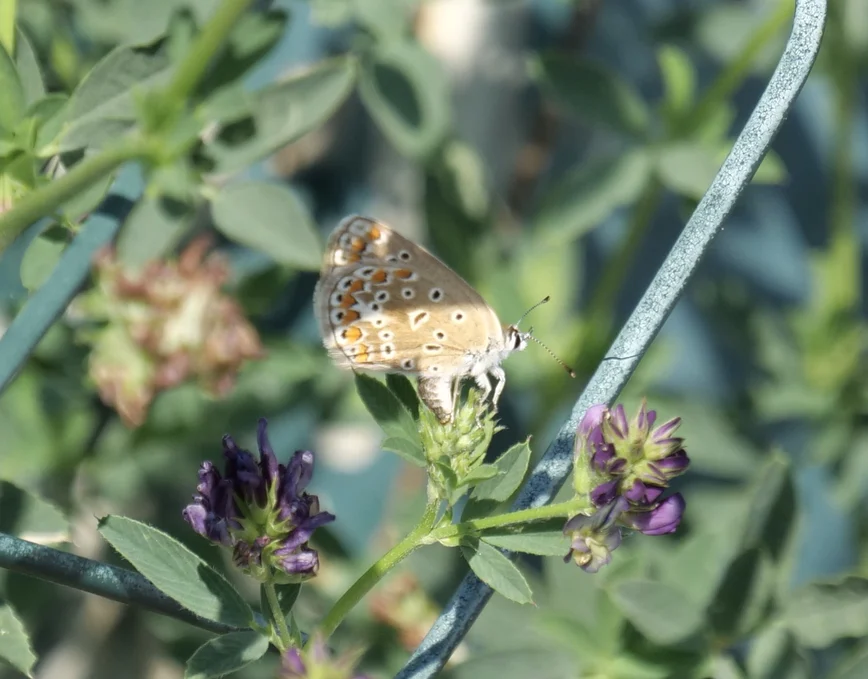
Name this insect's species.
Polyommatus icarus
